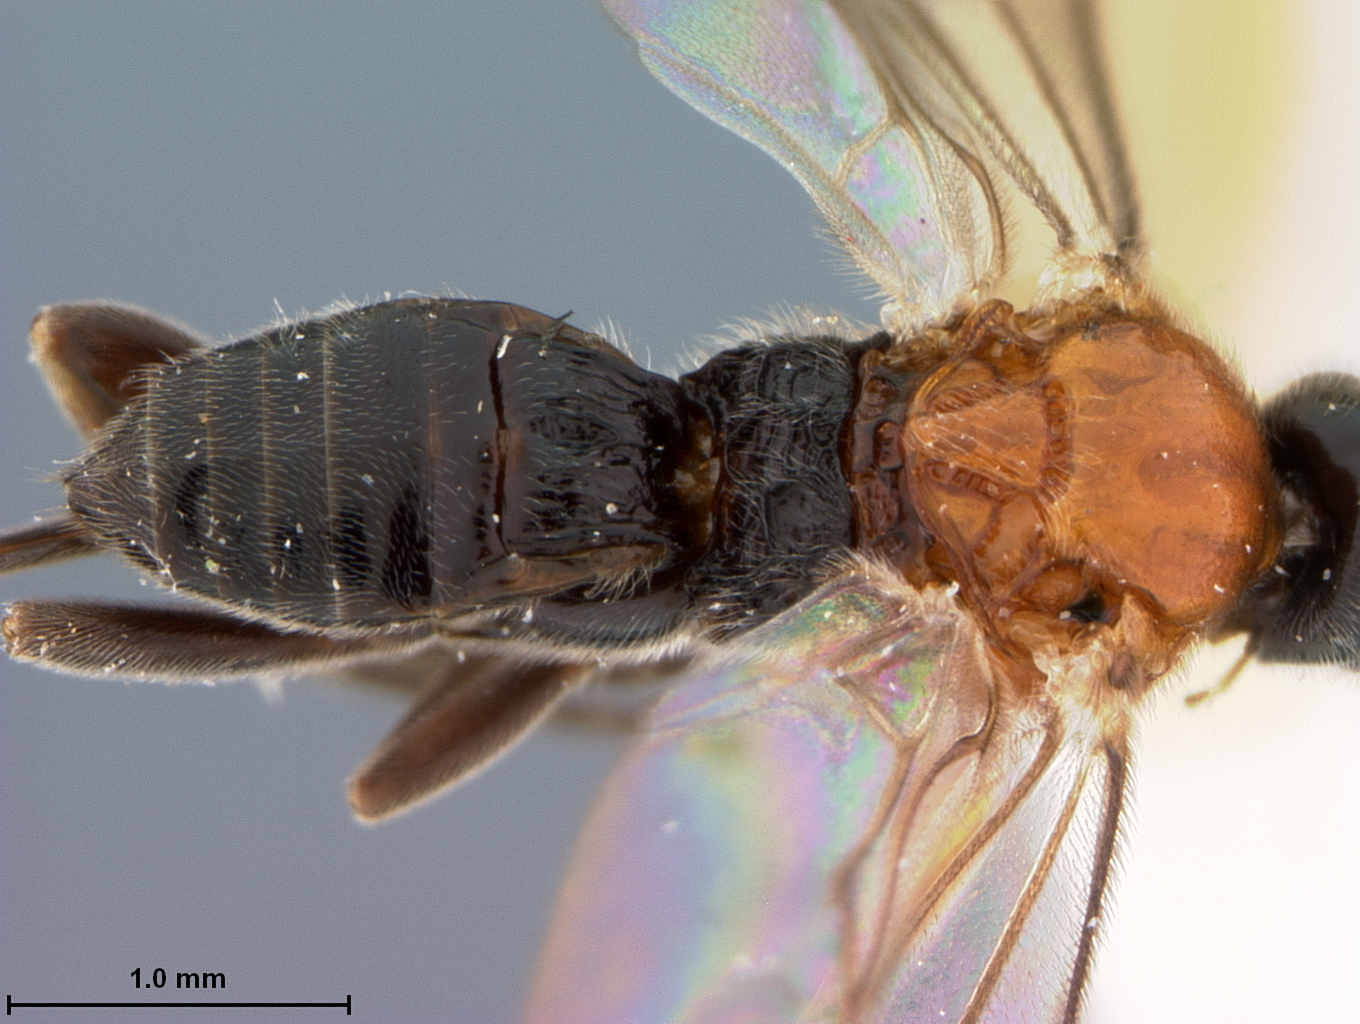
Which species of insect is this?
Alphomelon crocostethus
